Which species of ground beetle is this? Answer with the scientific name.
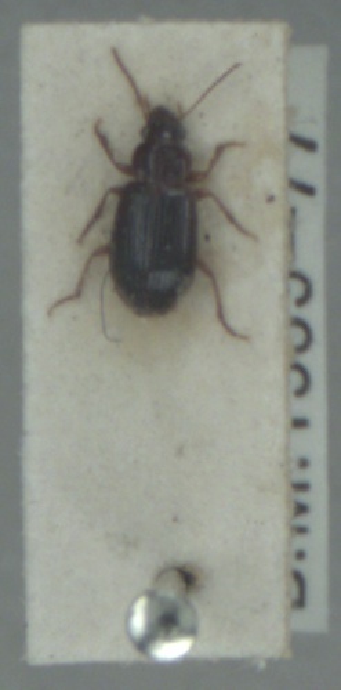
Bradycellus harpalinus
